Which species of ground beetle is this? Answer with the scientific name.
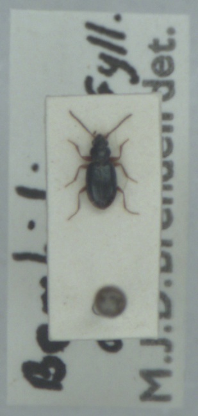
Bembidion assimile
